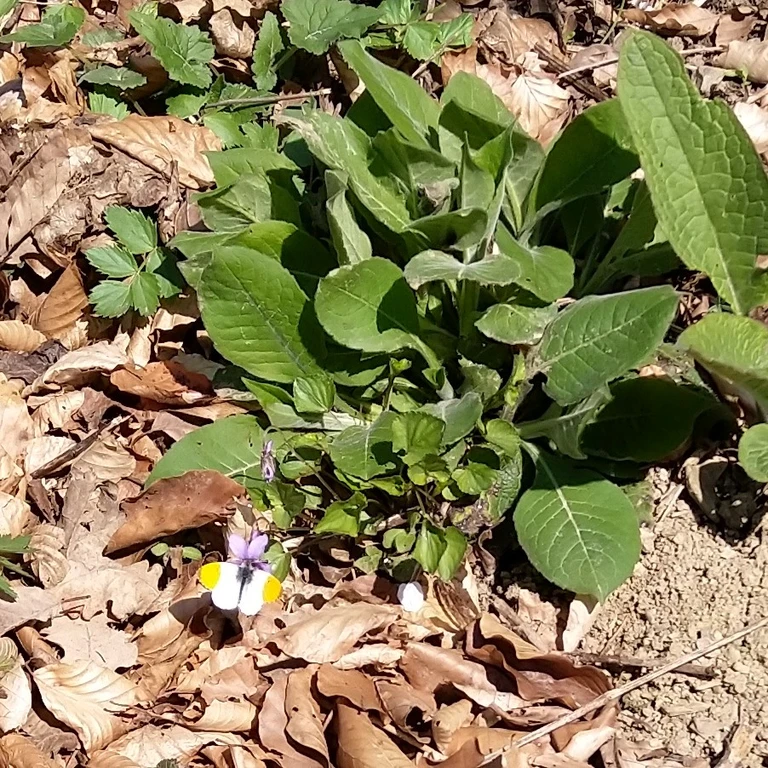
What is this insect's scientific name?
Anthocharis cardamines
